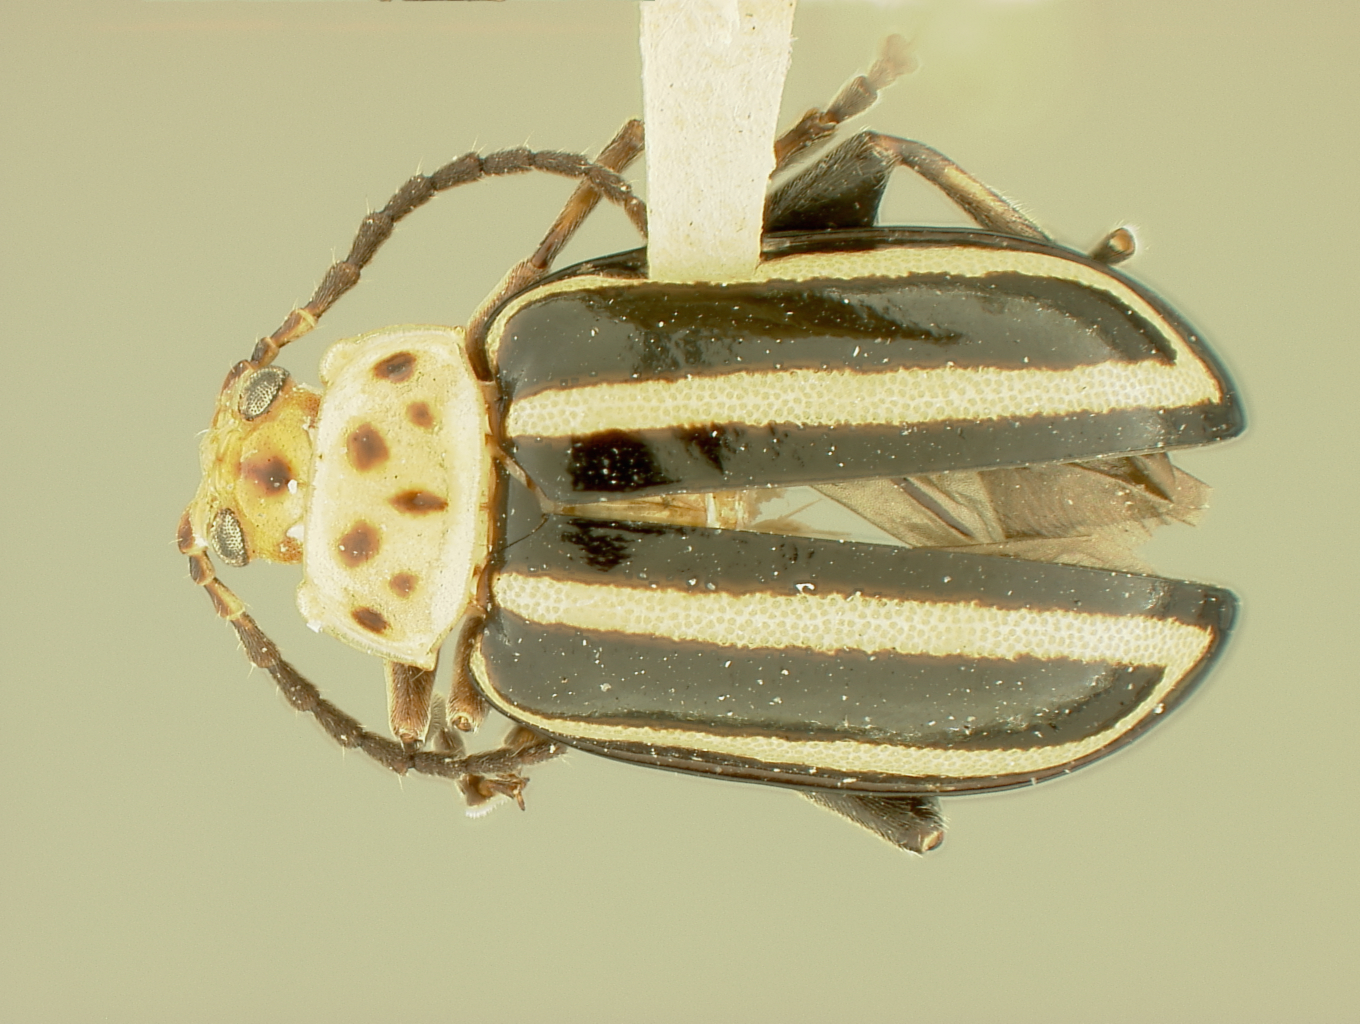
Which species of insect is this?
Disonycha septemmaculata
